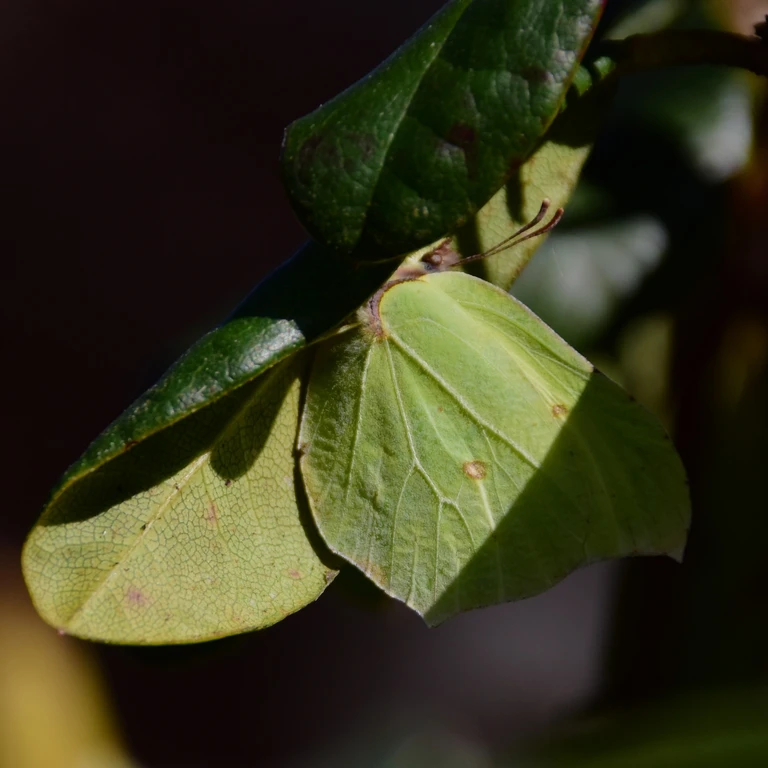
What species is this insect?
Gonepteryx rhamni
